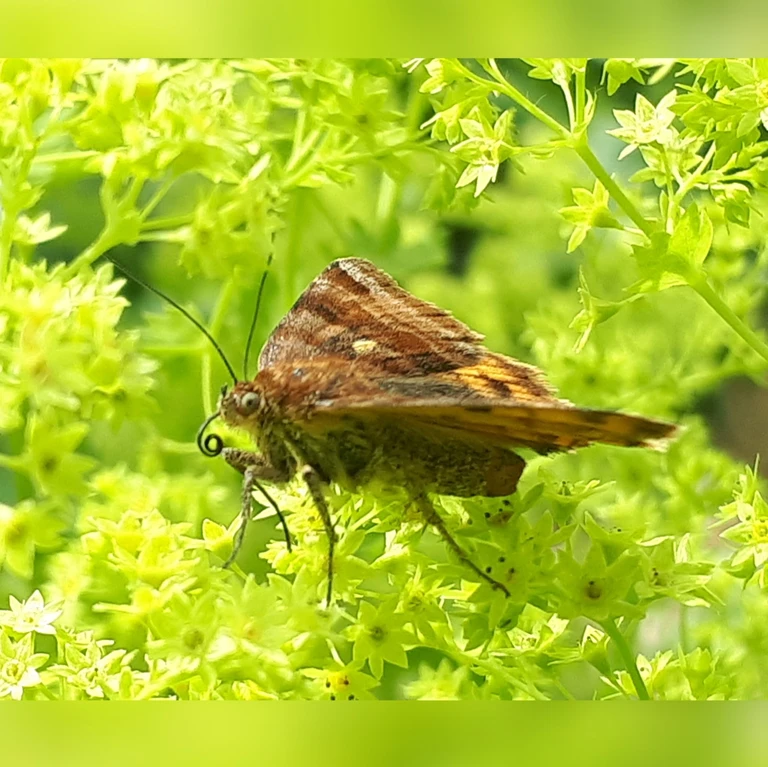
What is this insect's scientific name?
Euclidia glyphica
